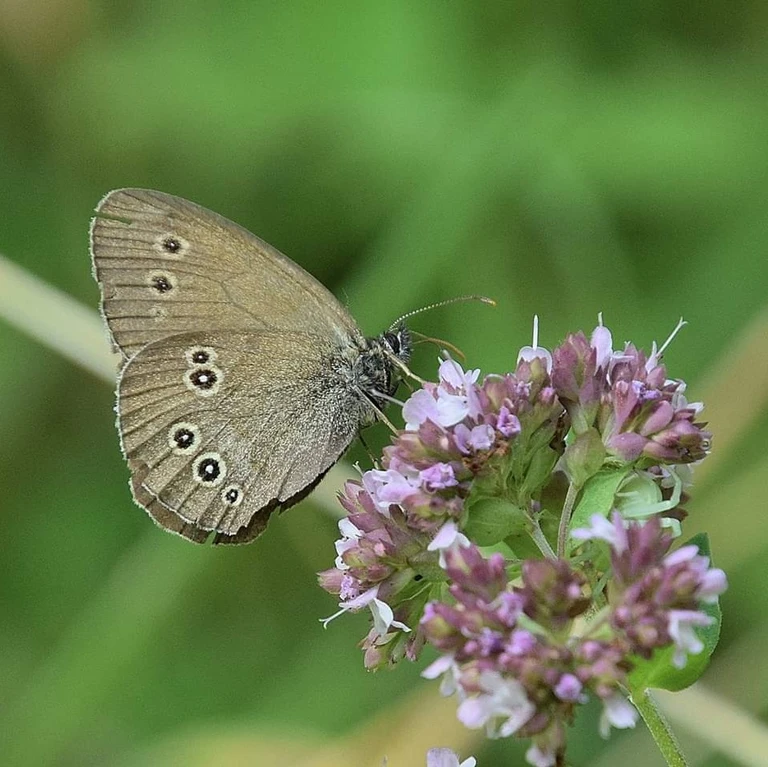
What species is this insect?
Aphantopus hyperantus
